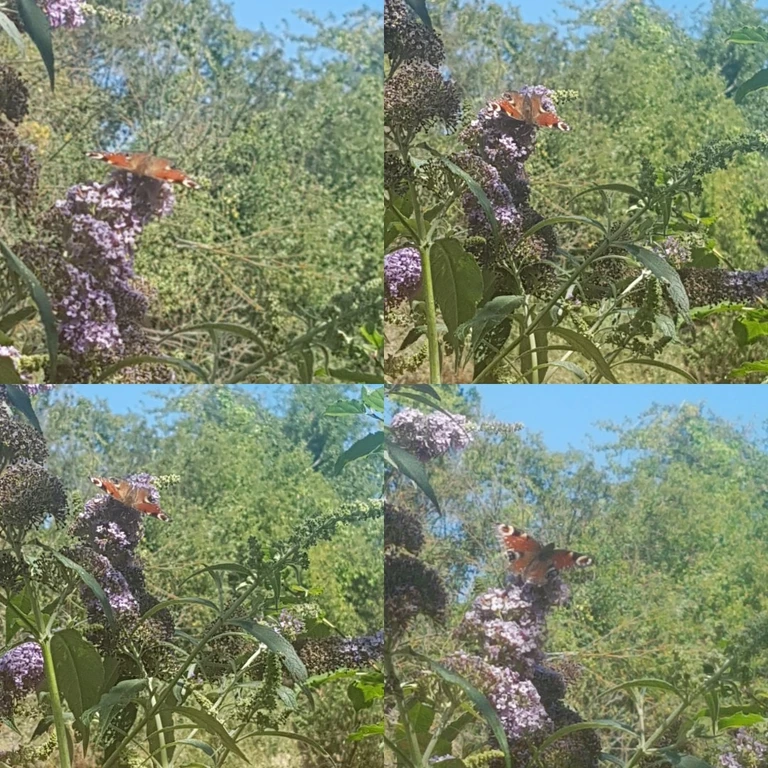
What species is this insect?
Aglais io
